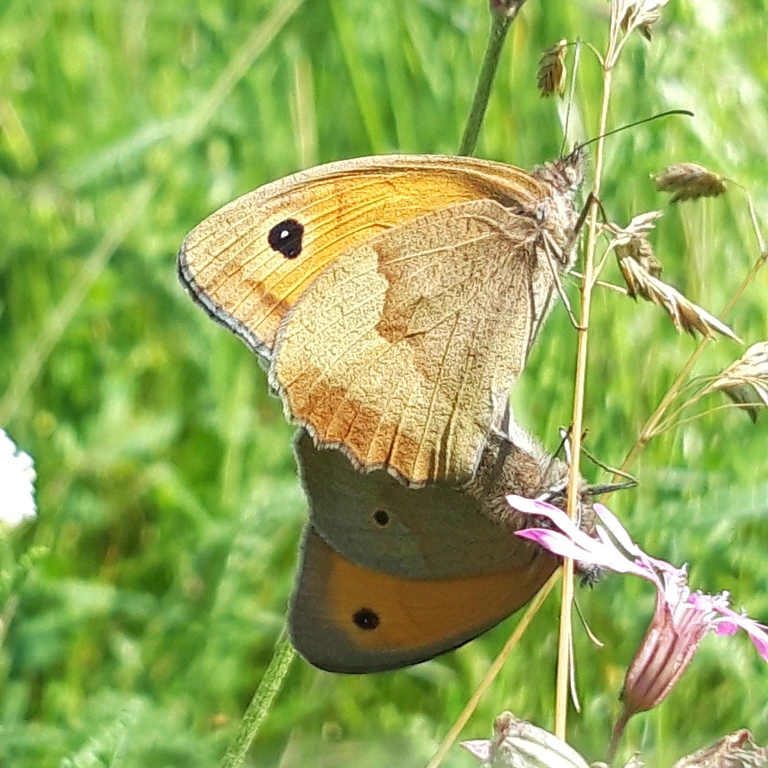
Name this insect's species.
Maniola jurtina
